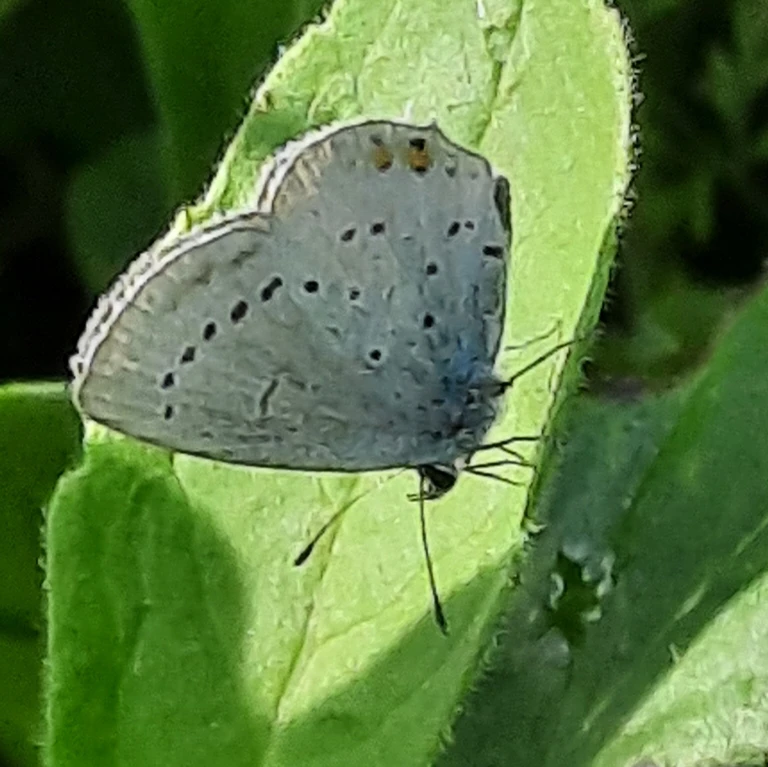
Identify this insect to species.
Cupido argiades (also Elkalyce argiades)
